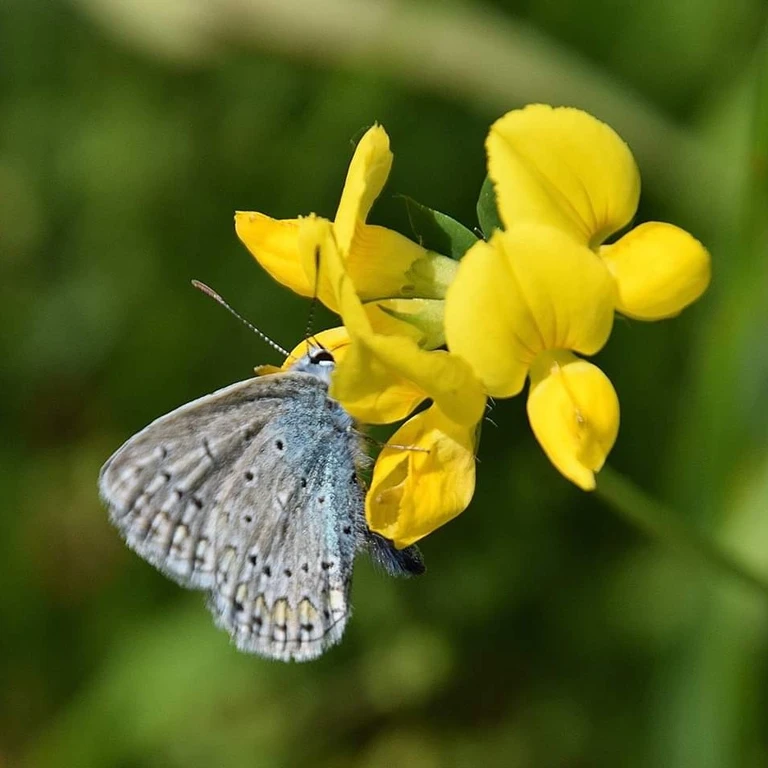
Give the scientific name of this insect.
Polyommatus icarus
